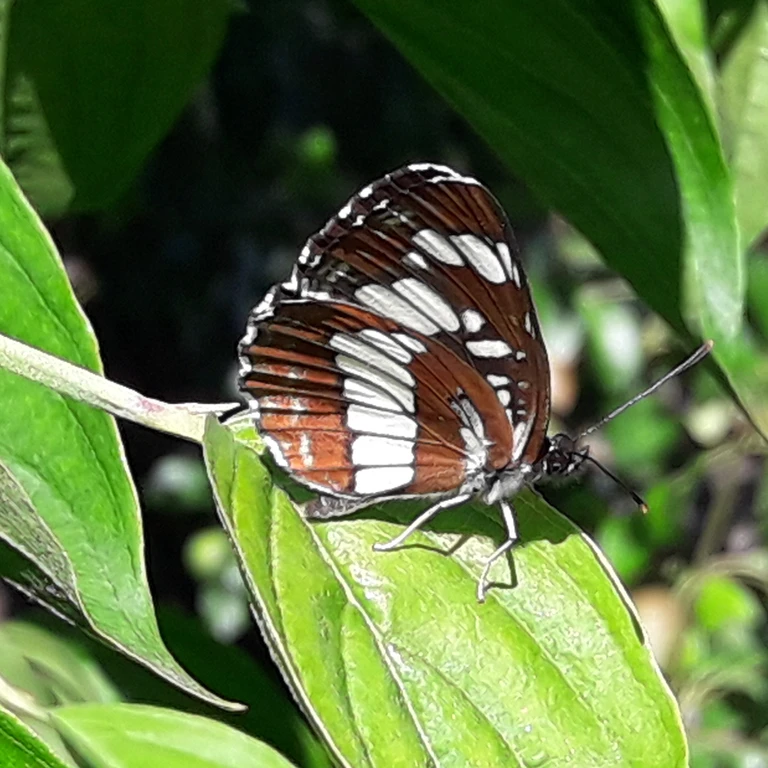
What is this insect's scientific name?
Neptis rivularis
